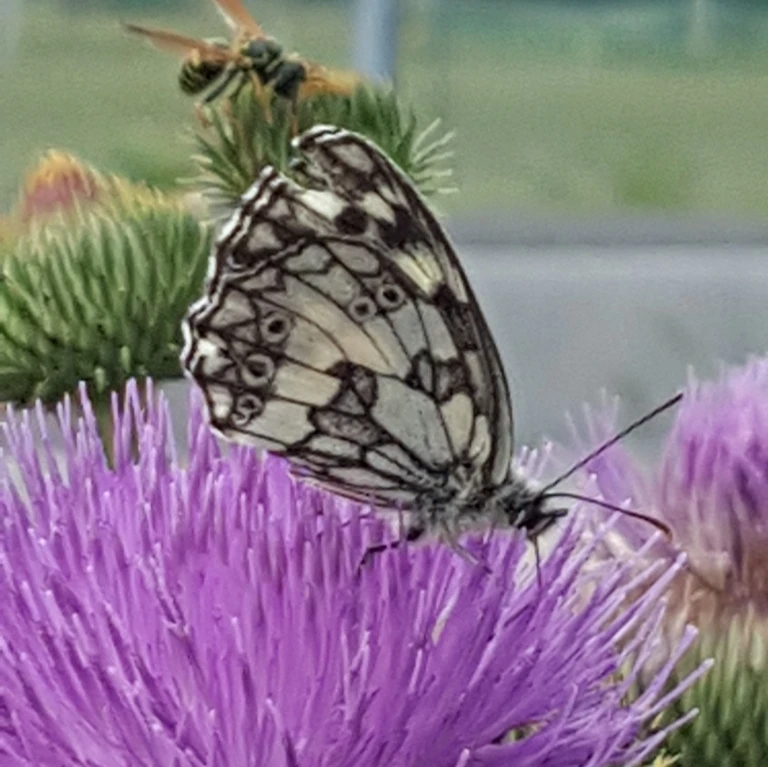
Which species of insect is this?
Melanargia galathea
